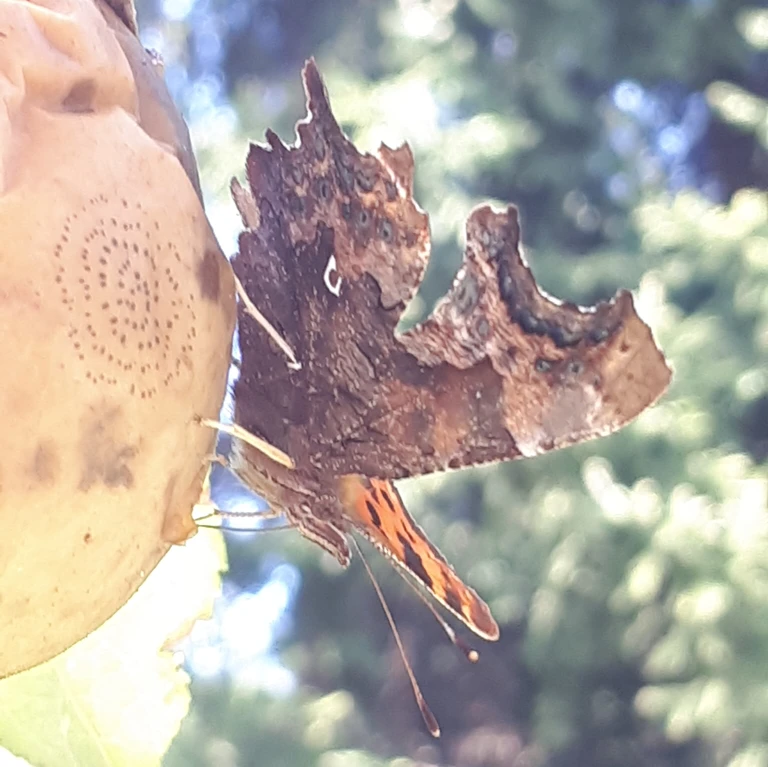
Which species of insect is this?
Polygonia c-album
